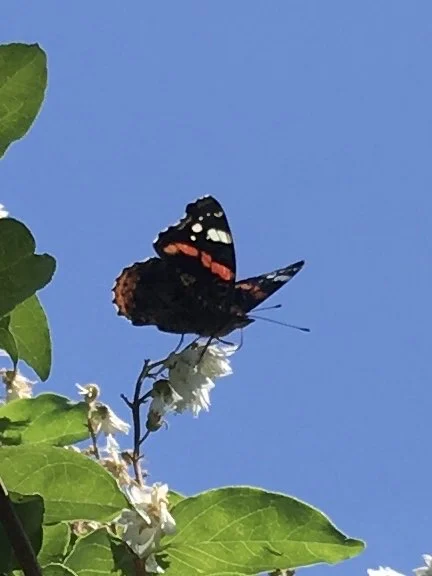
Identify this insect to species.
Vanessa atalanta
